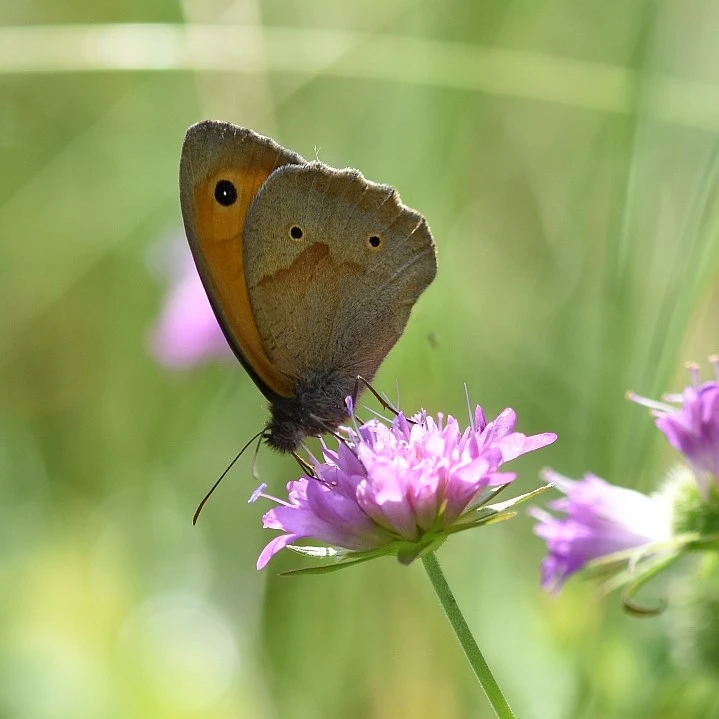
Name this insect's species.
Maniola jurtina
